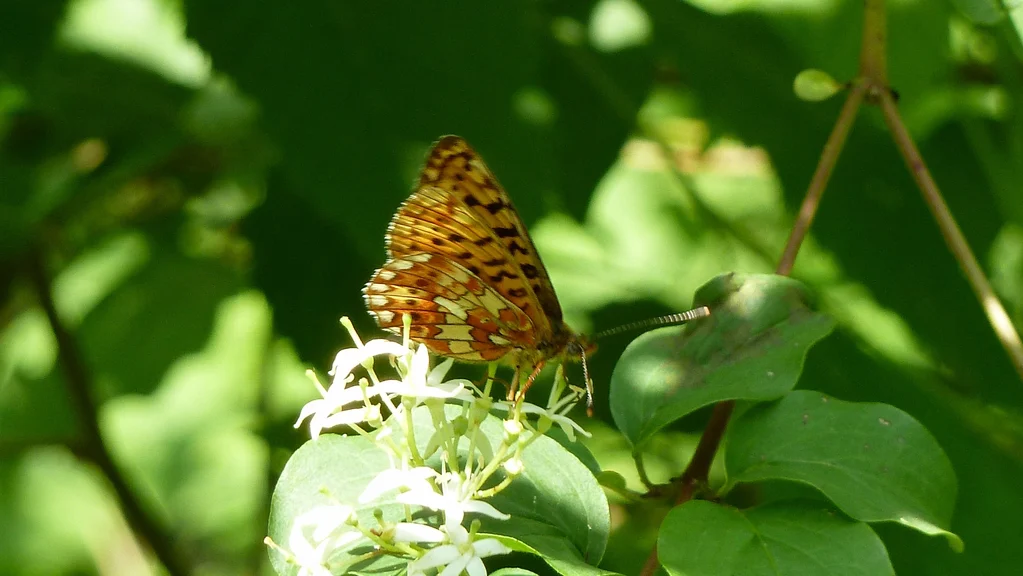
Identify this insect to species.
Boloria euphrosyne (also Clossiana euphrosyne)
